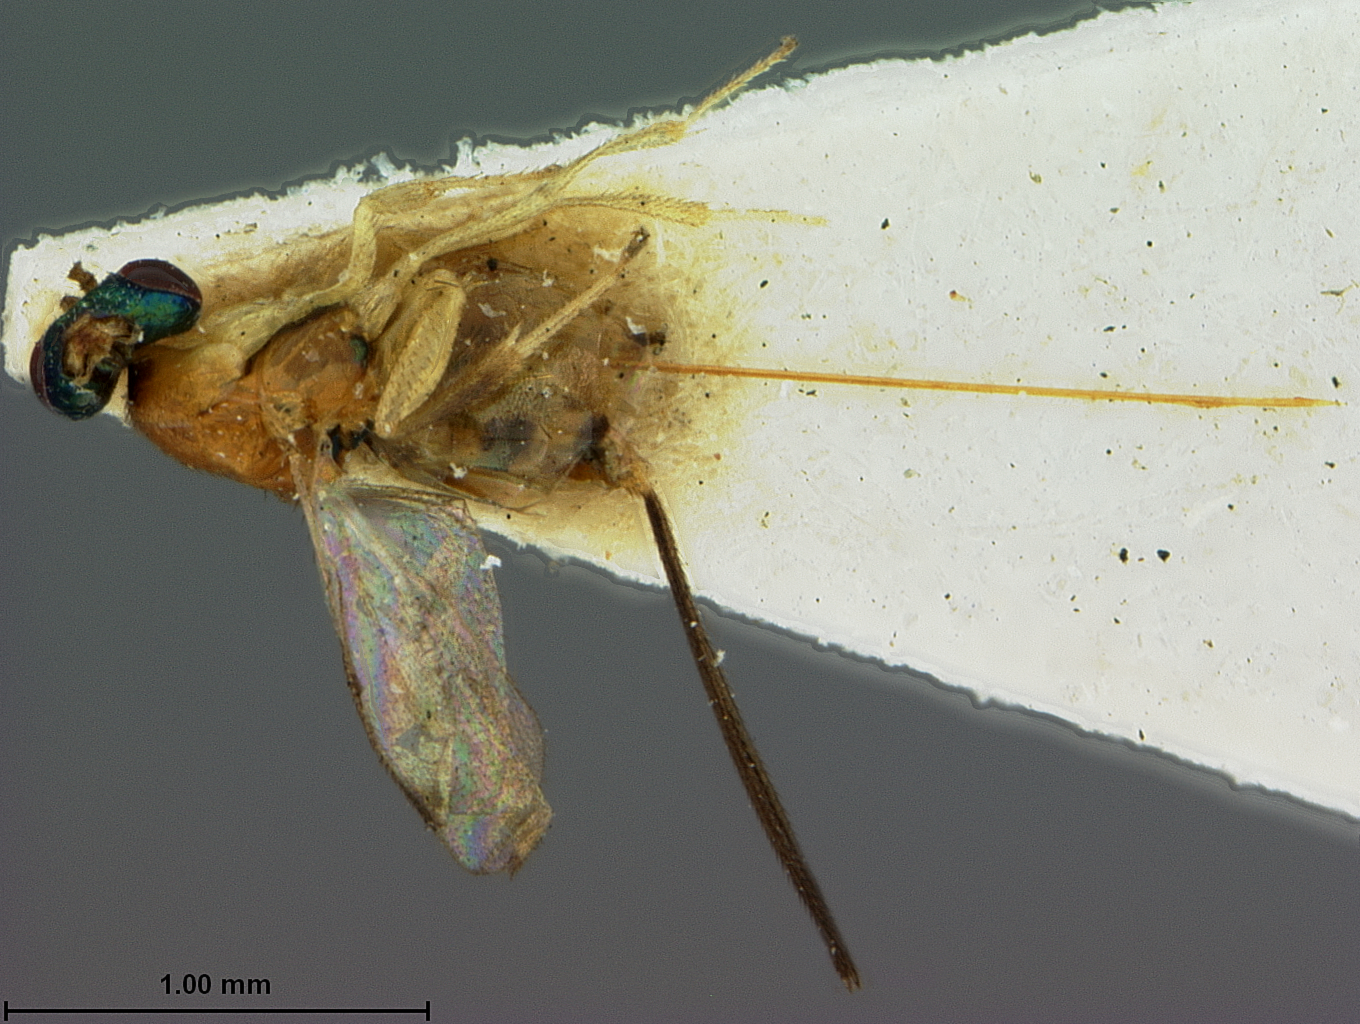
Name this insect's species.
Lochites auriceps
